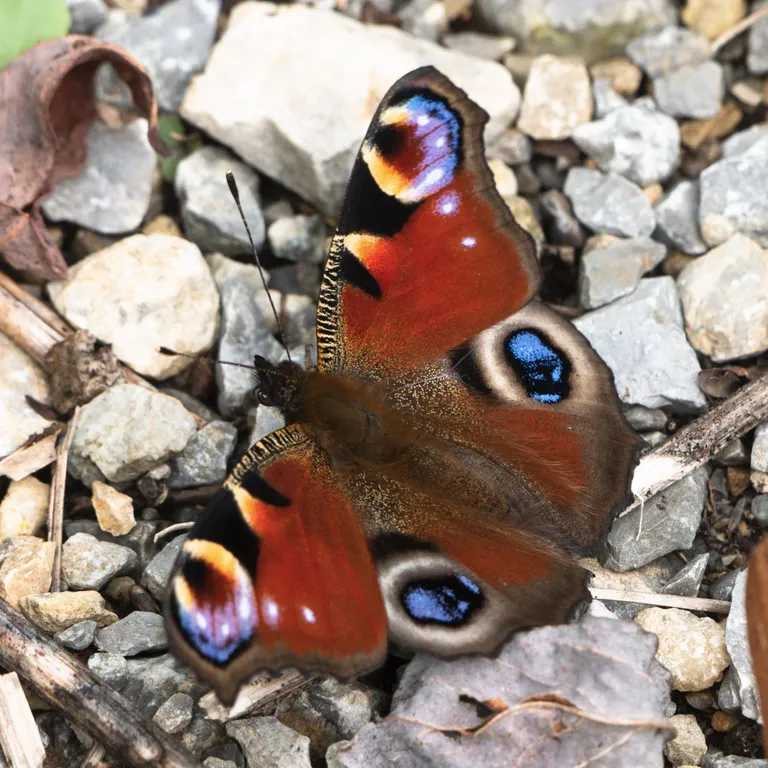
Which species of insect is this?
Aglais io
